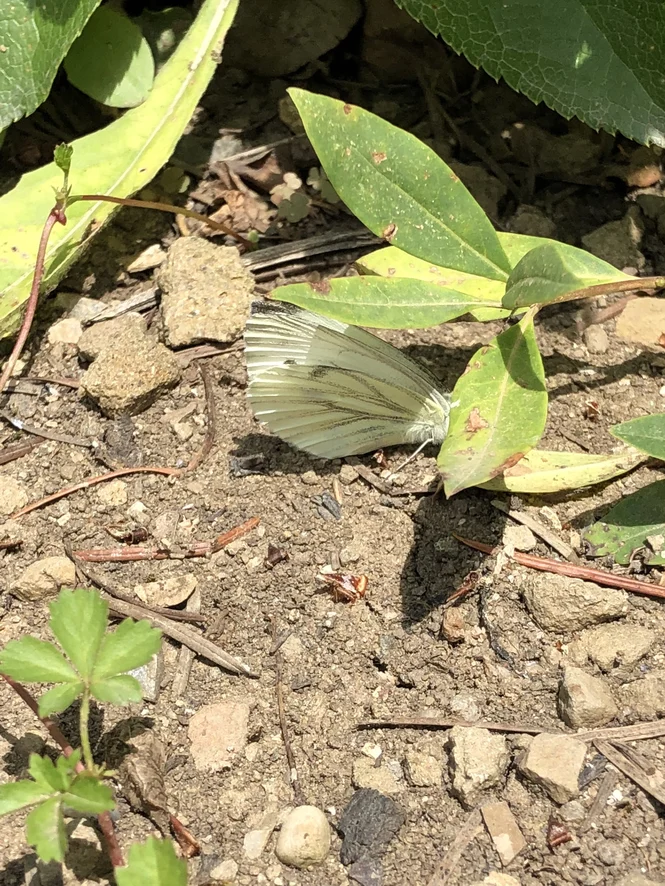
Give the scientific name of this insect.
Pieris napi
